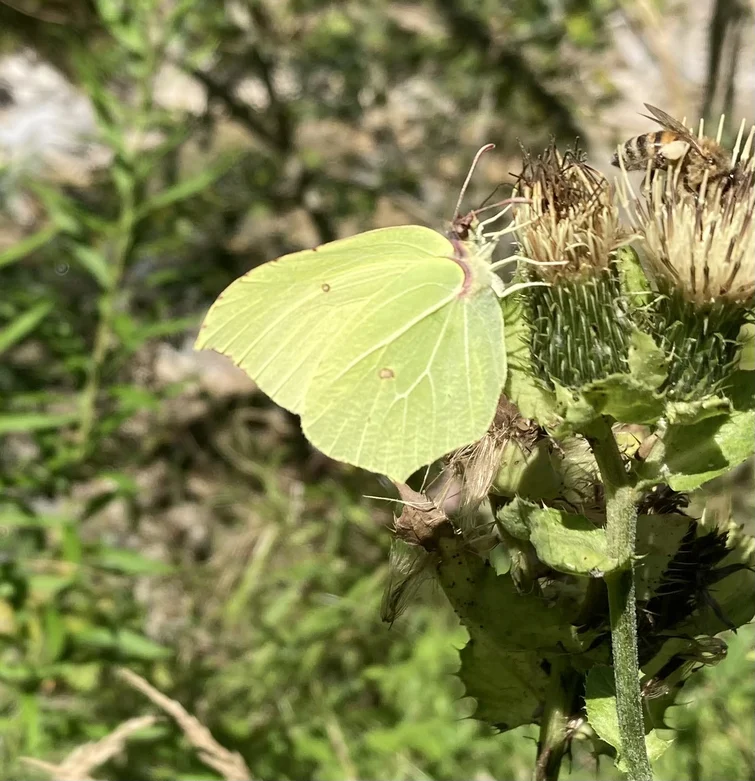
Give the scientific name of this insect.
Gonepteryx rhamni
